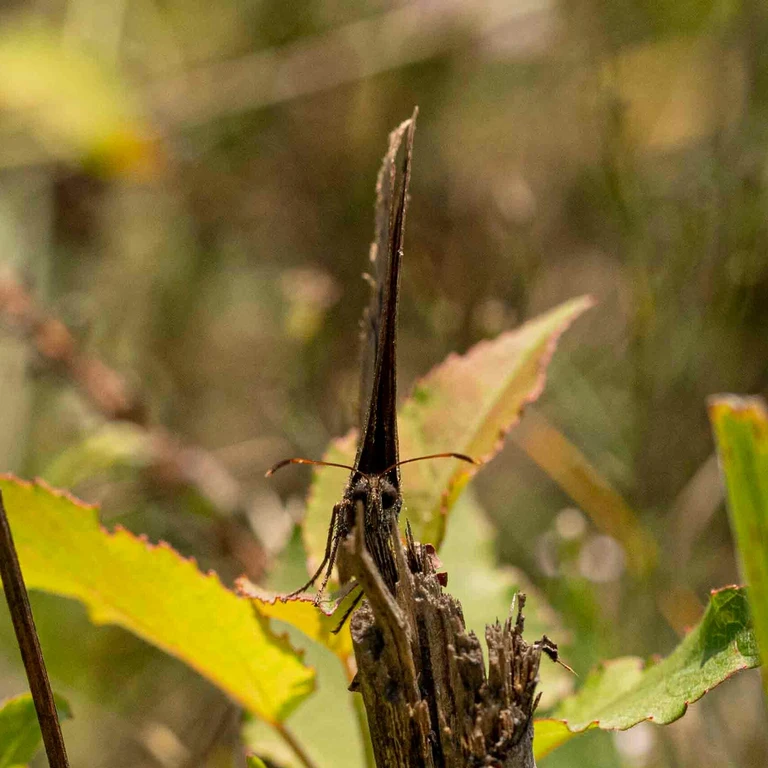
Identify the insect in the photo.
Minois dryas
